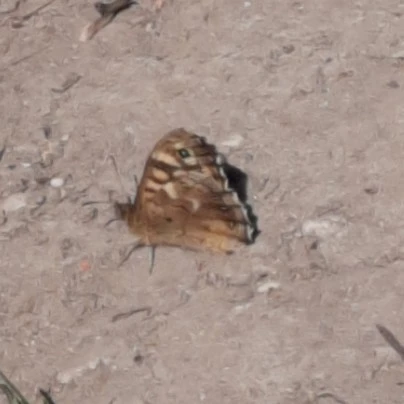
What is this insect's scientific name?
Pararge aegeria
